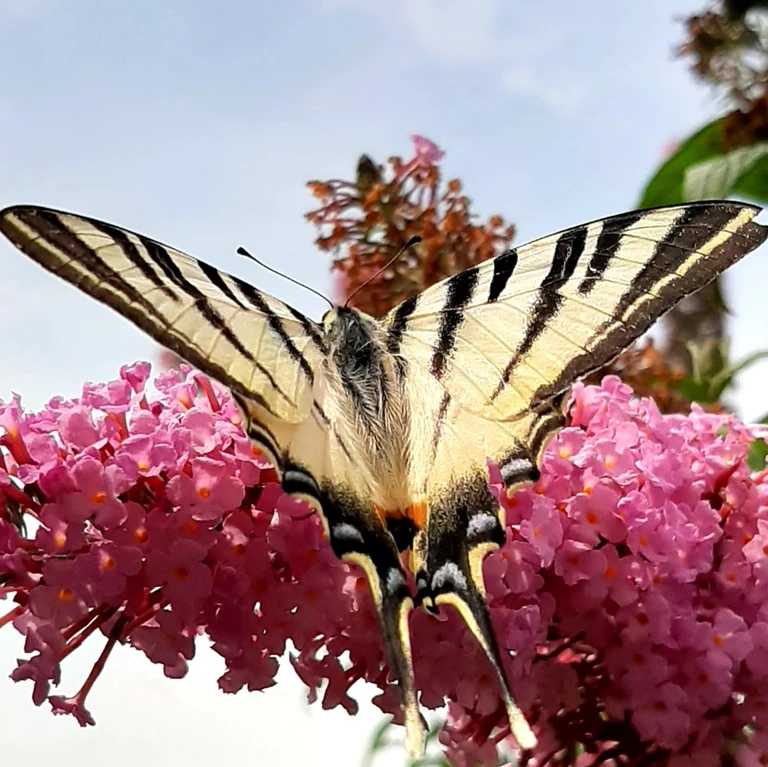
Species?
Iphiclides podalirius
